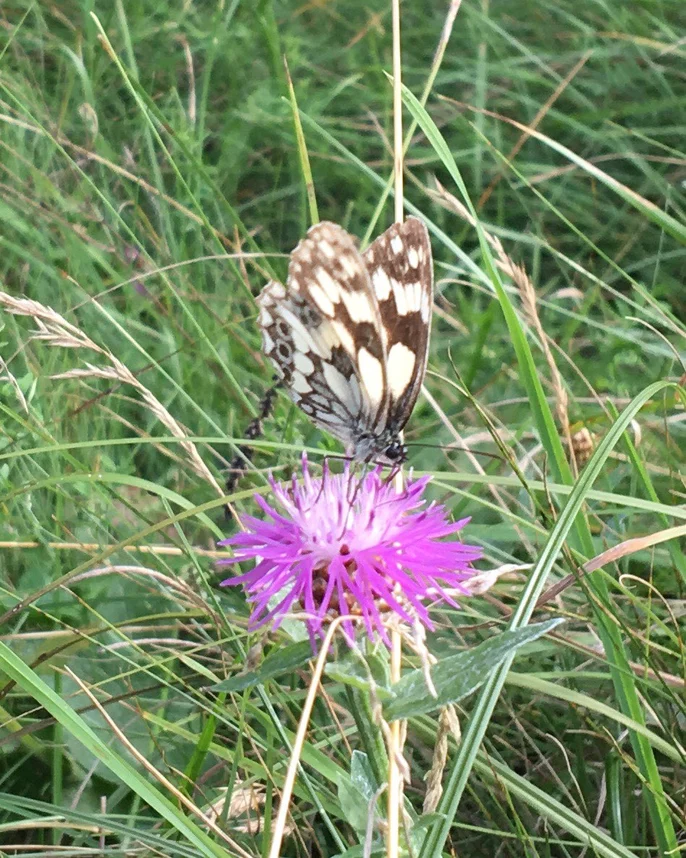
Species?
Melanargia galathea
